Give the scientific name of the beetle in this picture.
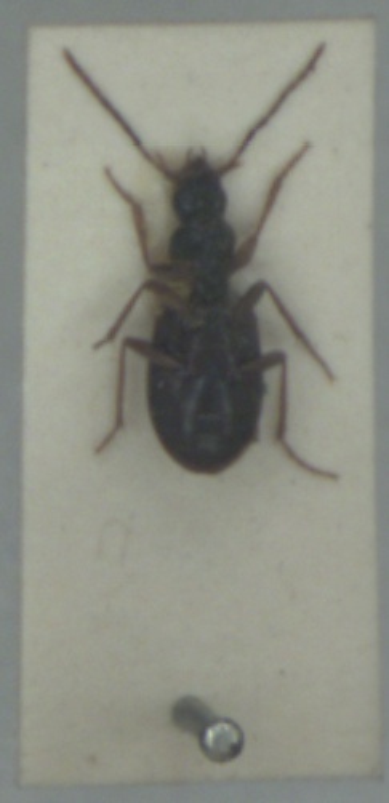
Oxypselaphus obscurus
